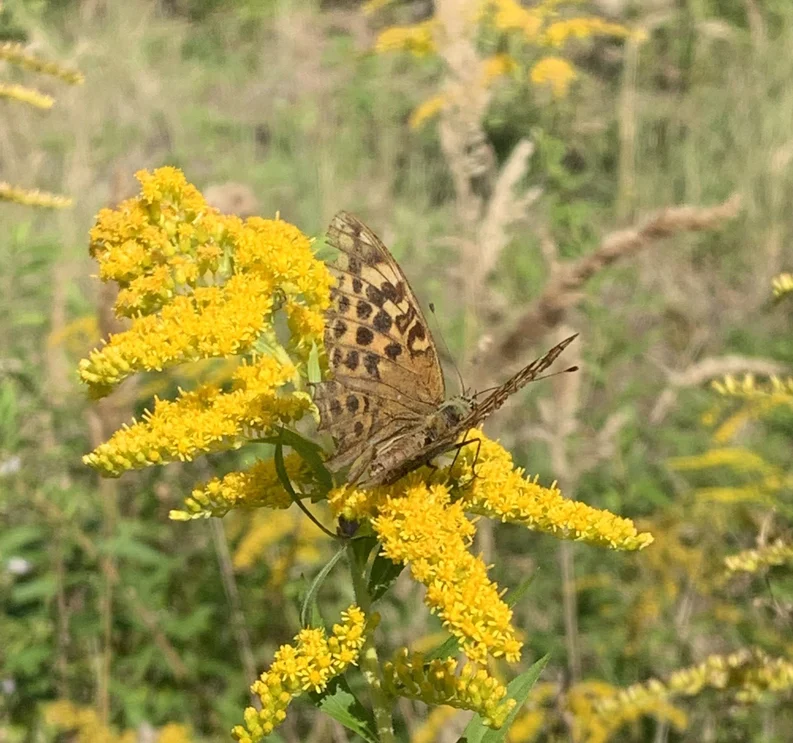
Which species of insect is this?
Argynnis paphia
